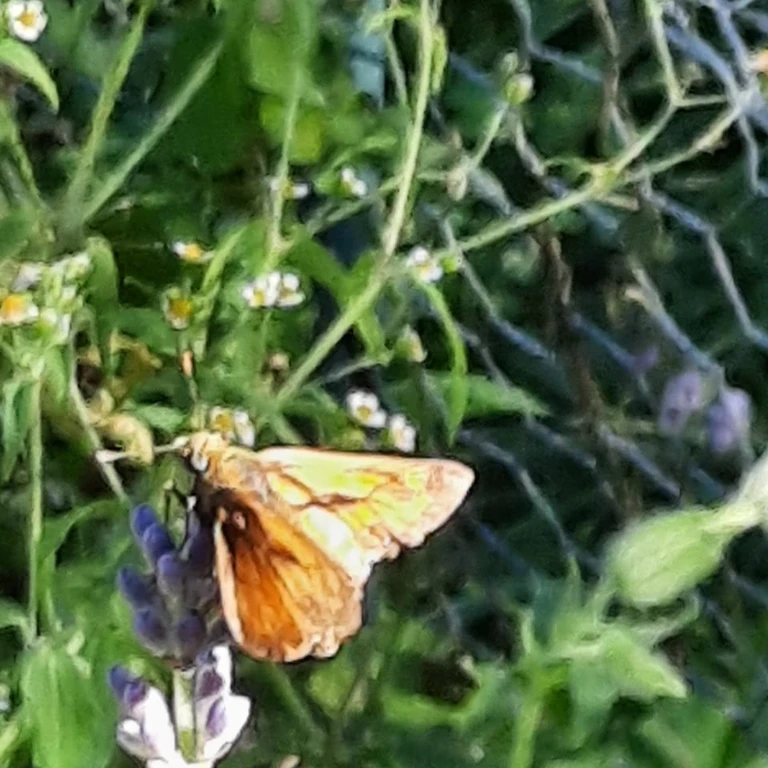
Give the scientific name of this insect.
Ochlodes sylvanus (also Ochlodes venata)
